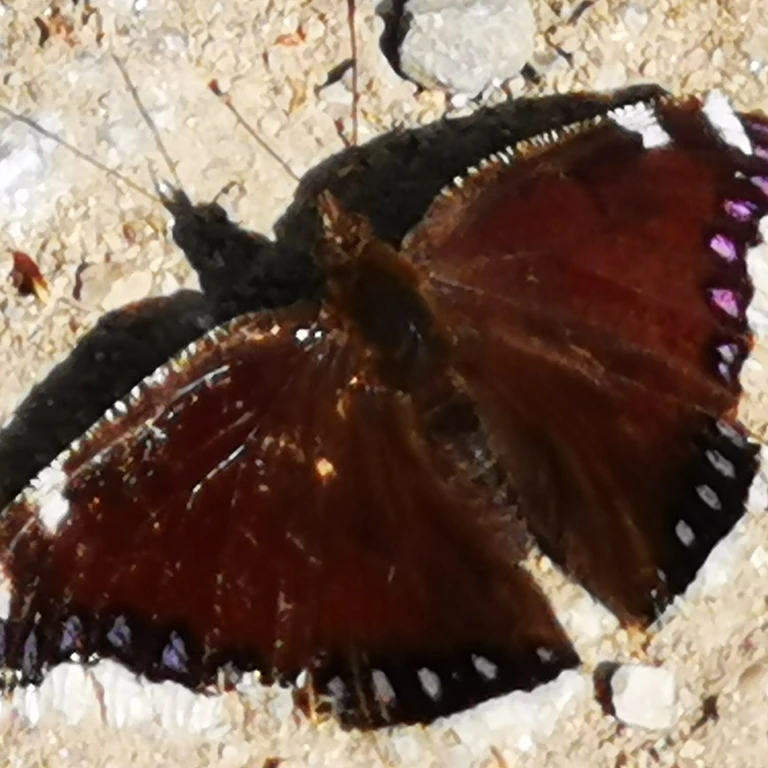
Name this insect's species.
Nymphalis antiopa
